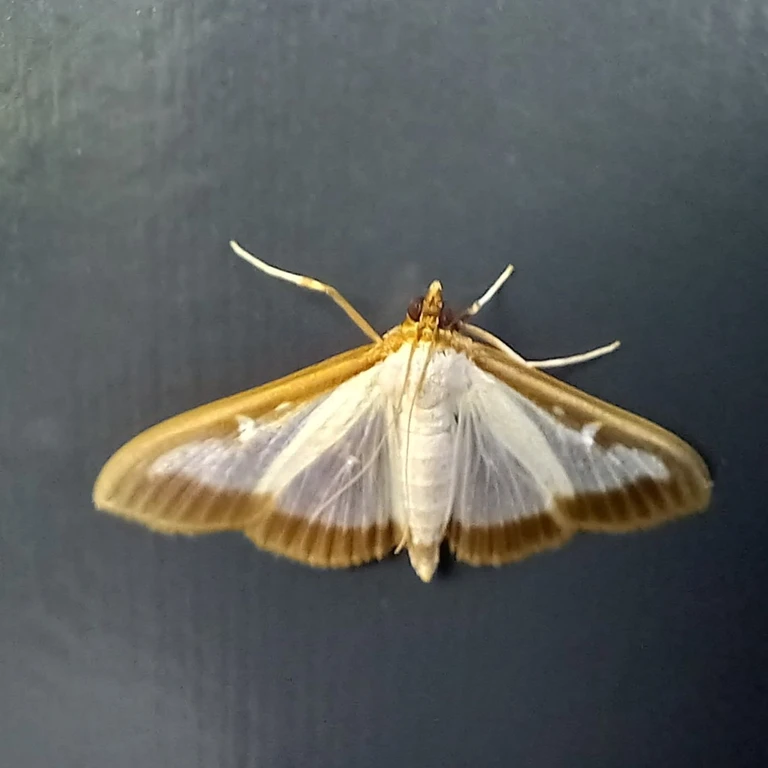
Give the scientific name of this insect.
Cydalima perspectalis
